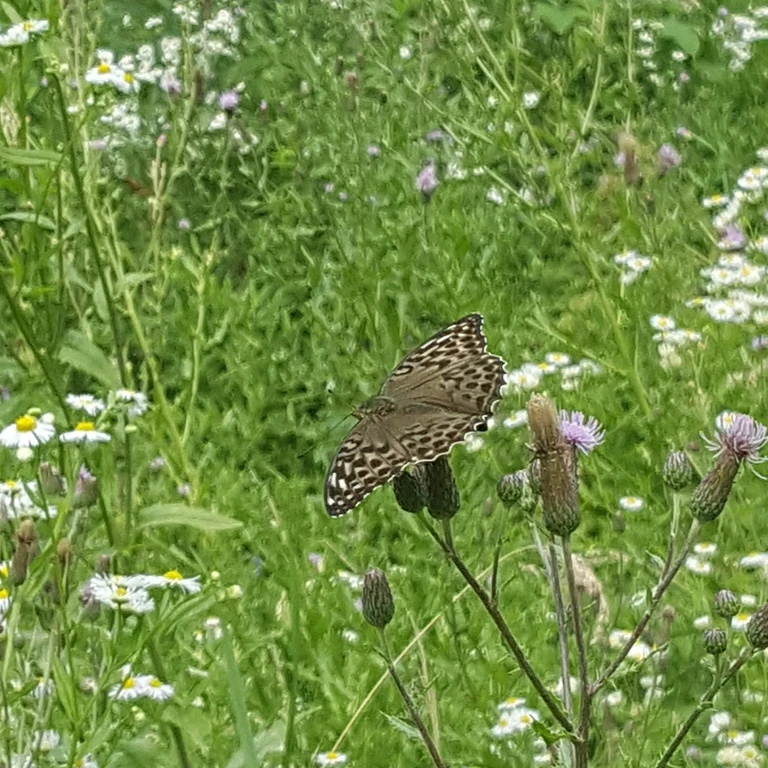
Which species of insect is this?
Argynnis paphia
